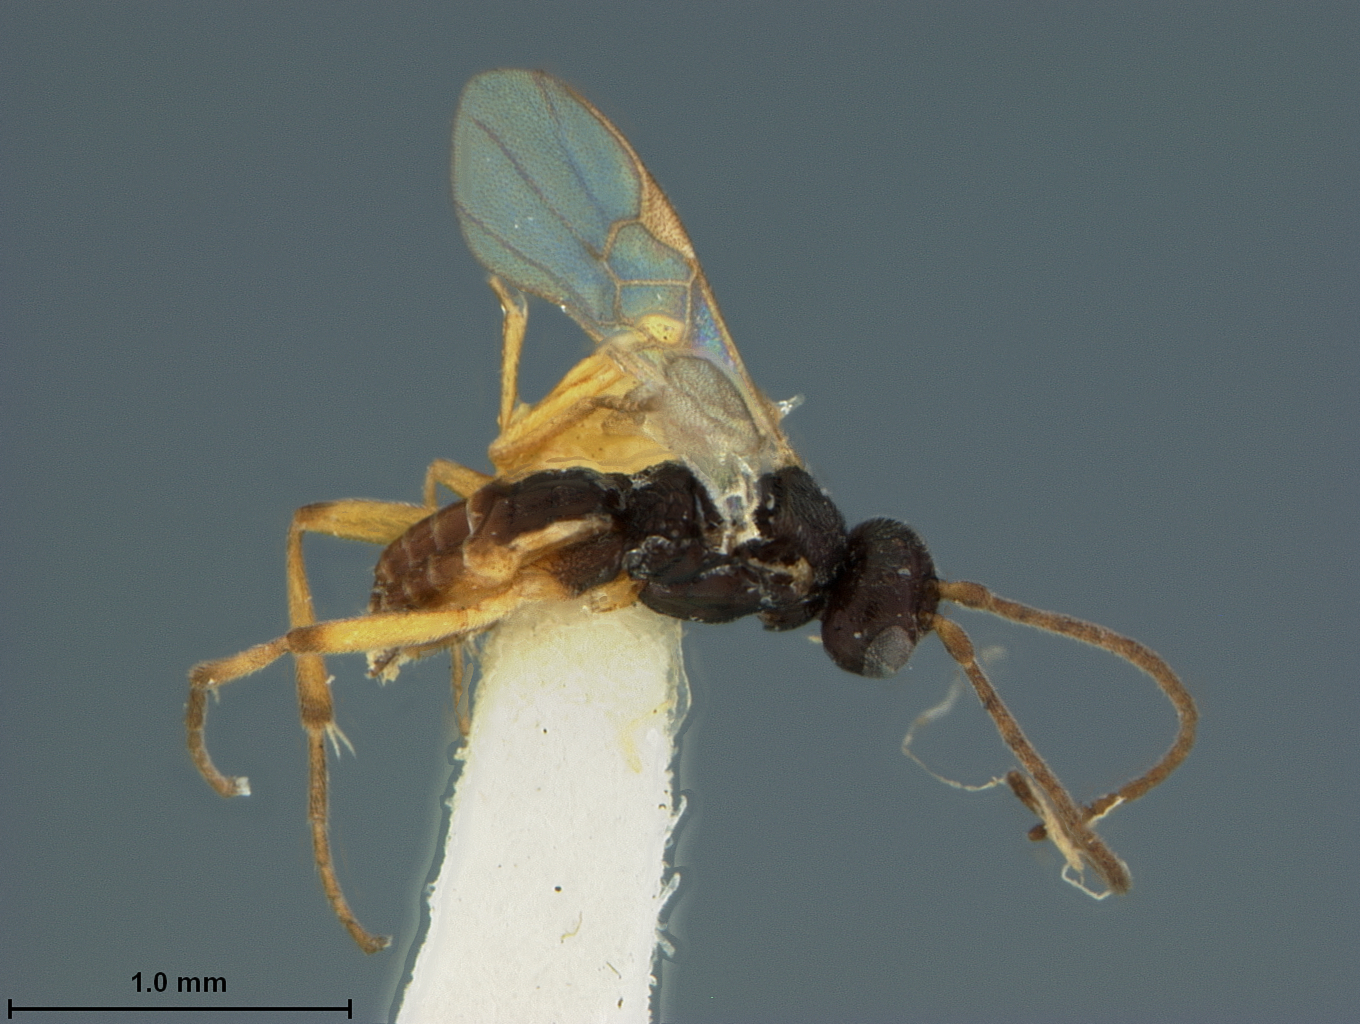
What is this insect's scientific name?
Apanteles manilae
